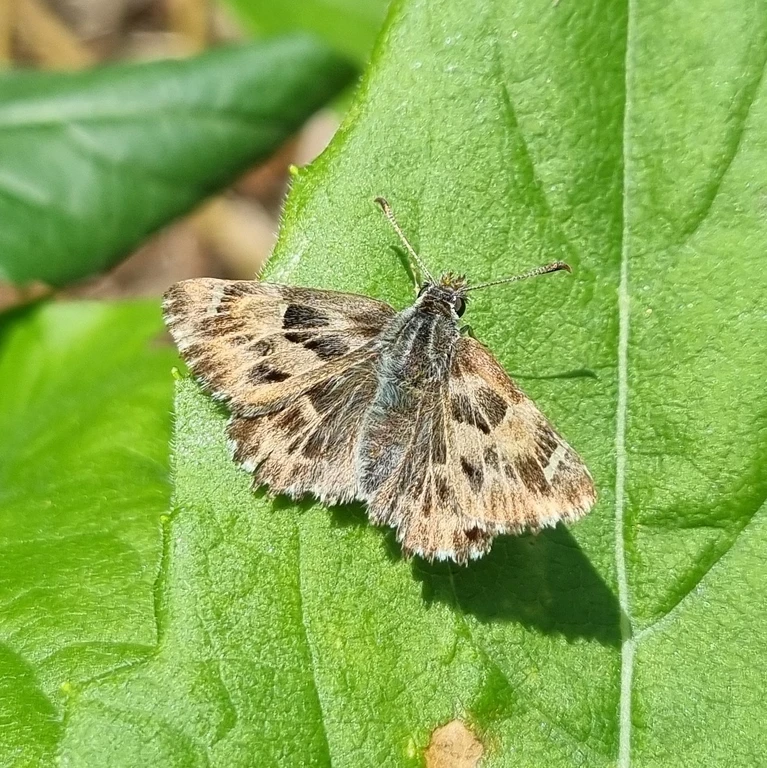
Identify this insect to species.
Carcharodus alceae
